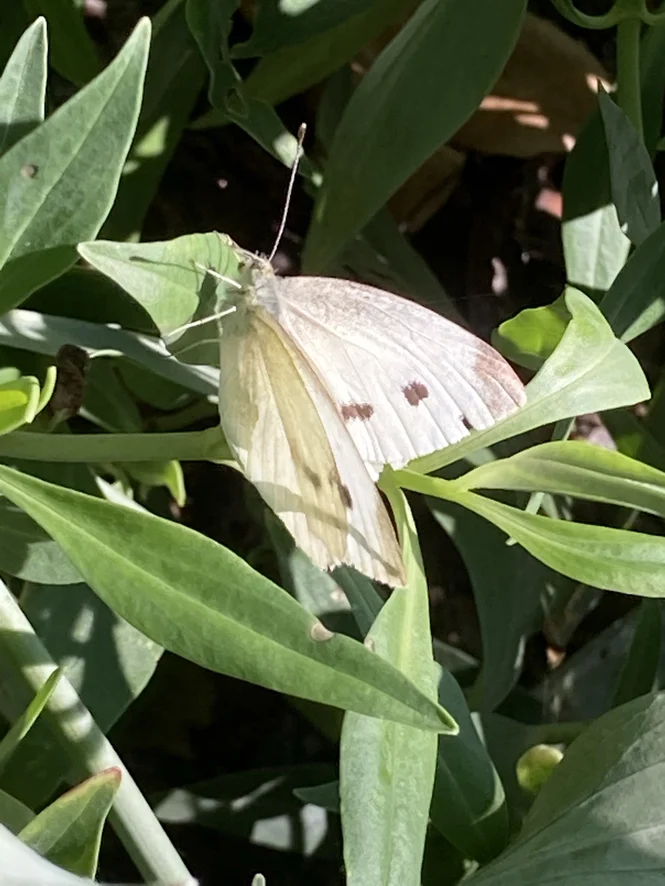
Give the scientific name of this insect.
Pieris rapae
